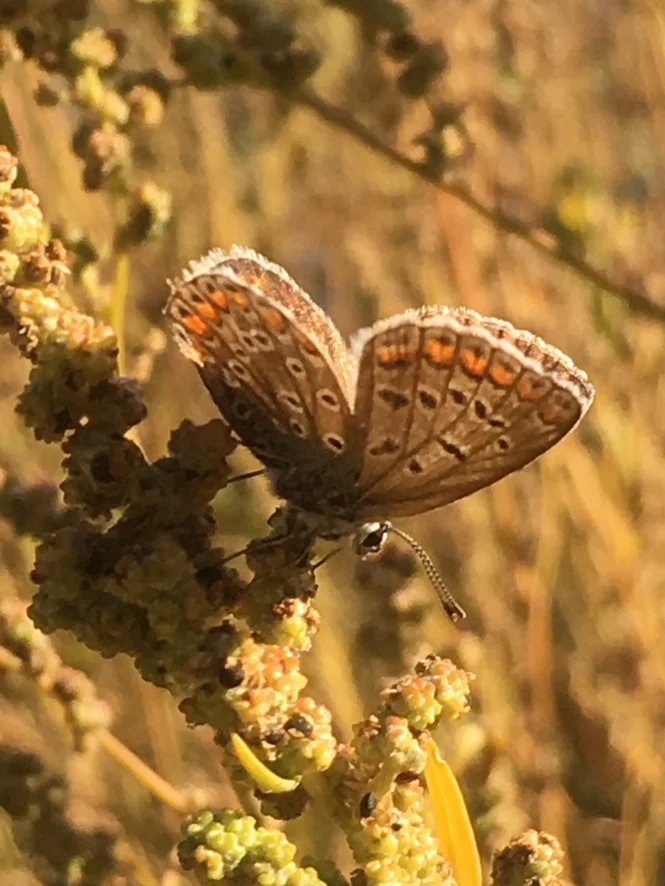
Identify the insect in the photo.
Polyommatus icarus
